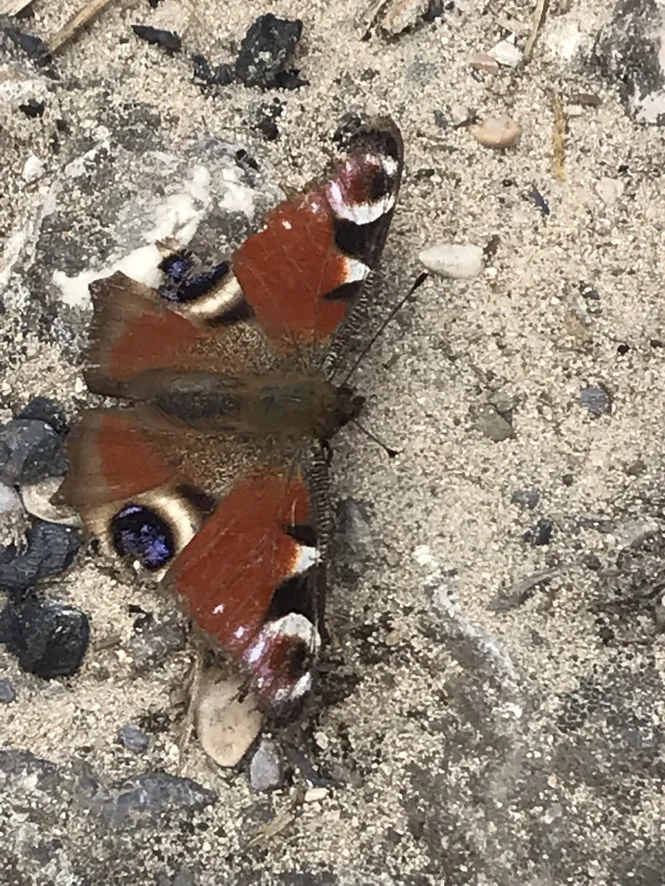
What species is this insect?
Aglais io
